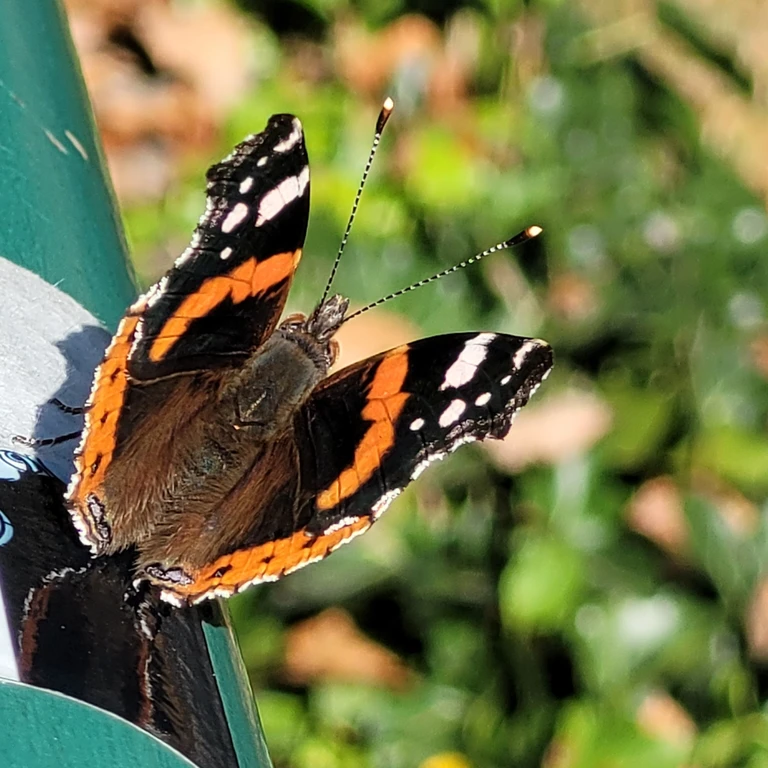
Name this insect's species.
Vanessa atalanta
